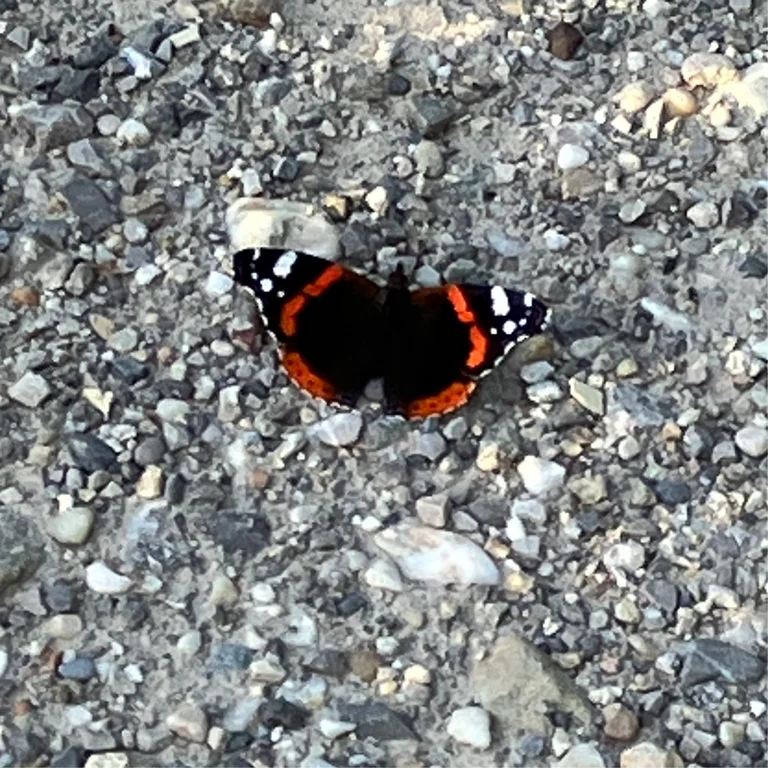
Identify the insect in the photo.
Vanessa atalanta
